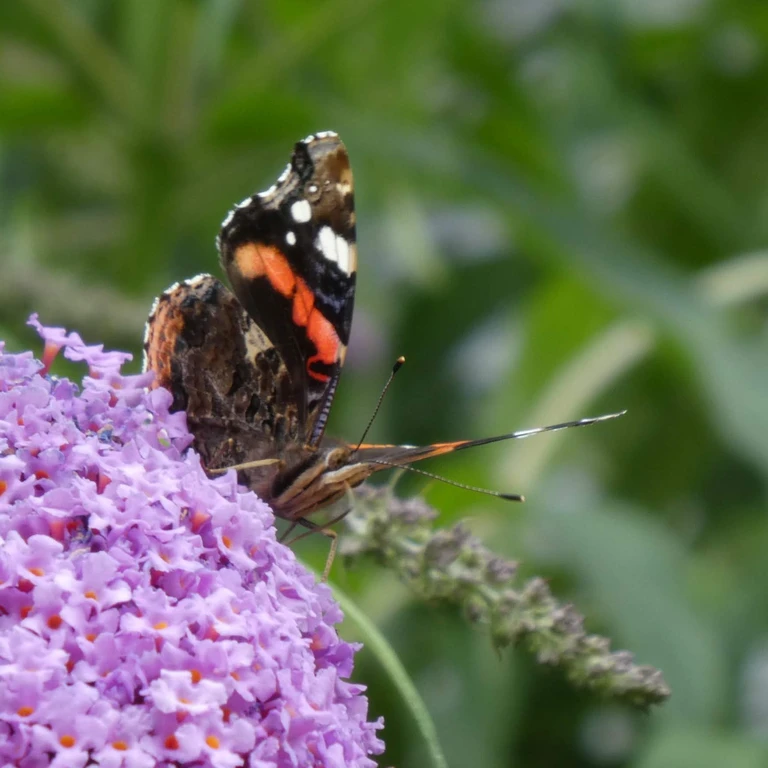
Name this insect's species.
Vanessa atalanta
